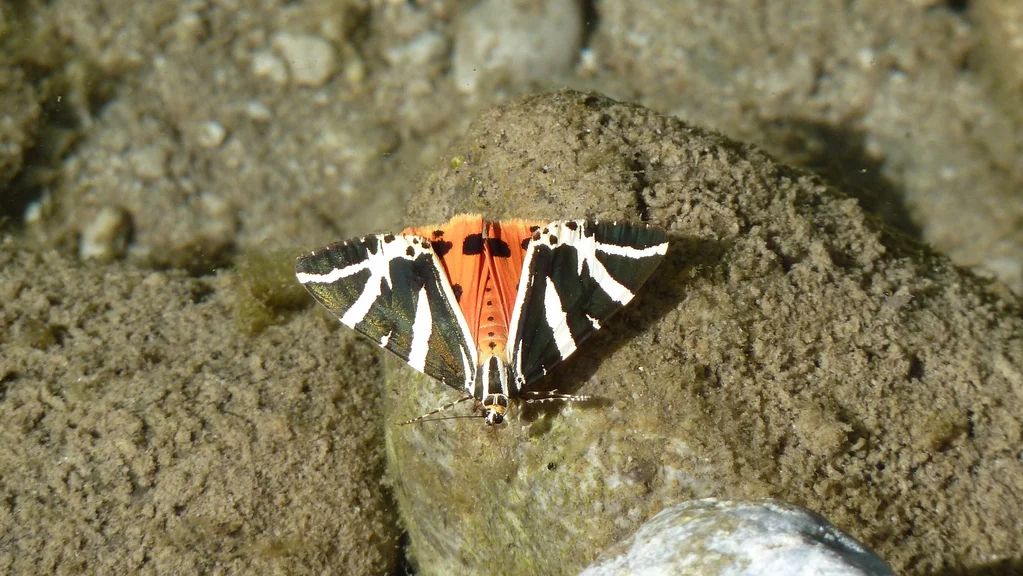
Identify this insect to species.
Euplagia quadripunctaria
